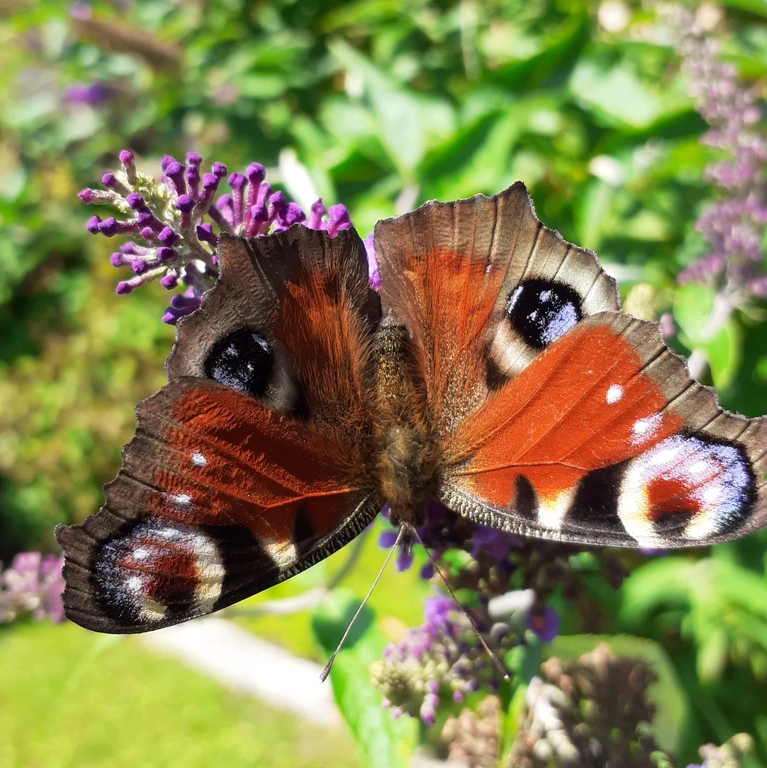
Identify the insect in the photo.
Aglais io
